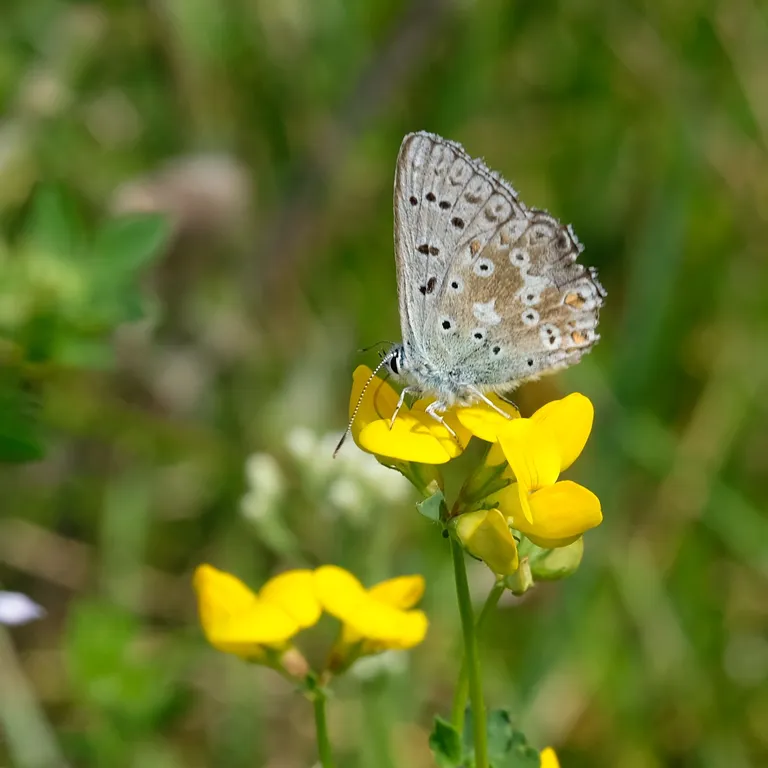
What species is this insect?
Lysandra coridon
